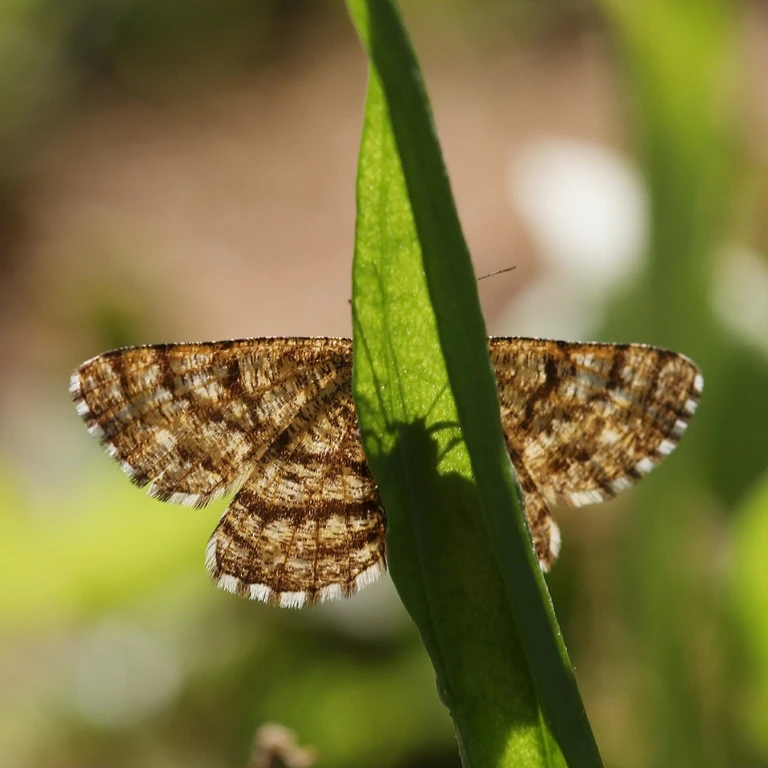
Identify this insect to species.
Ematurga atomaria
